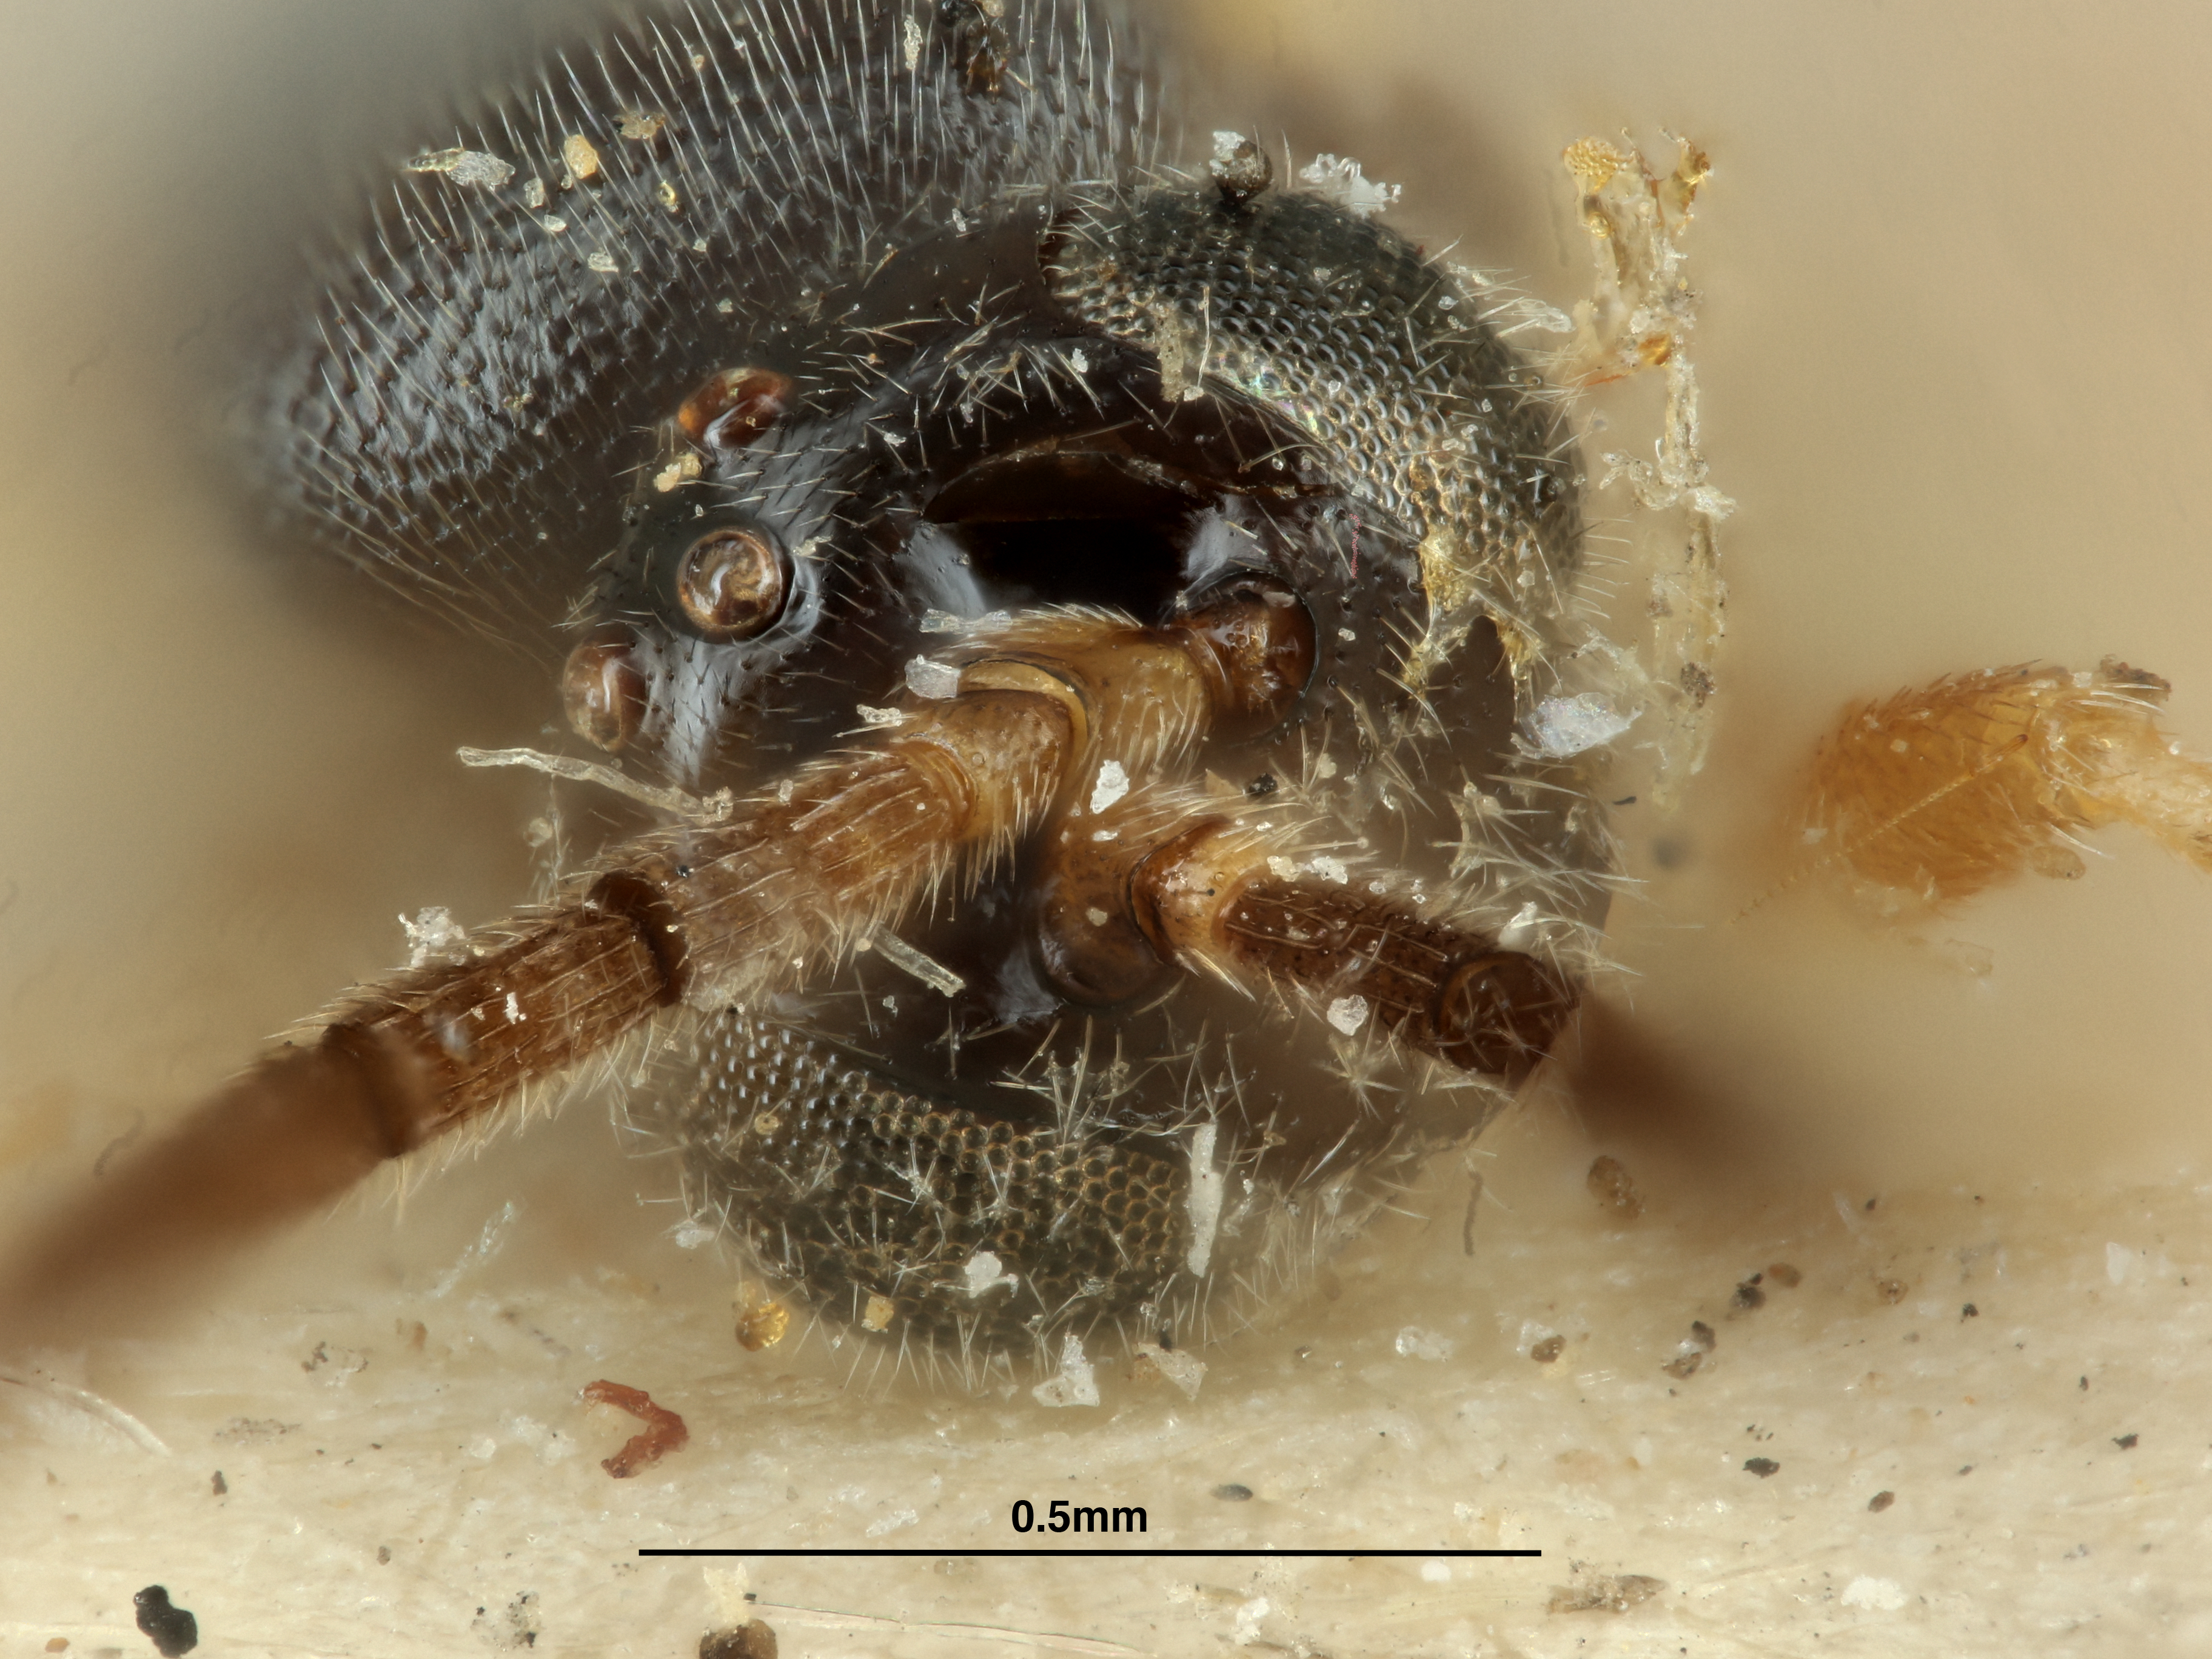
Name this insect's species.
Glypapanteles minor
